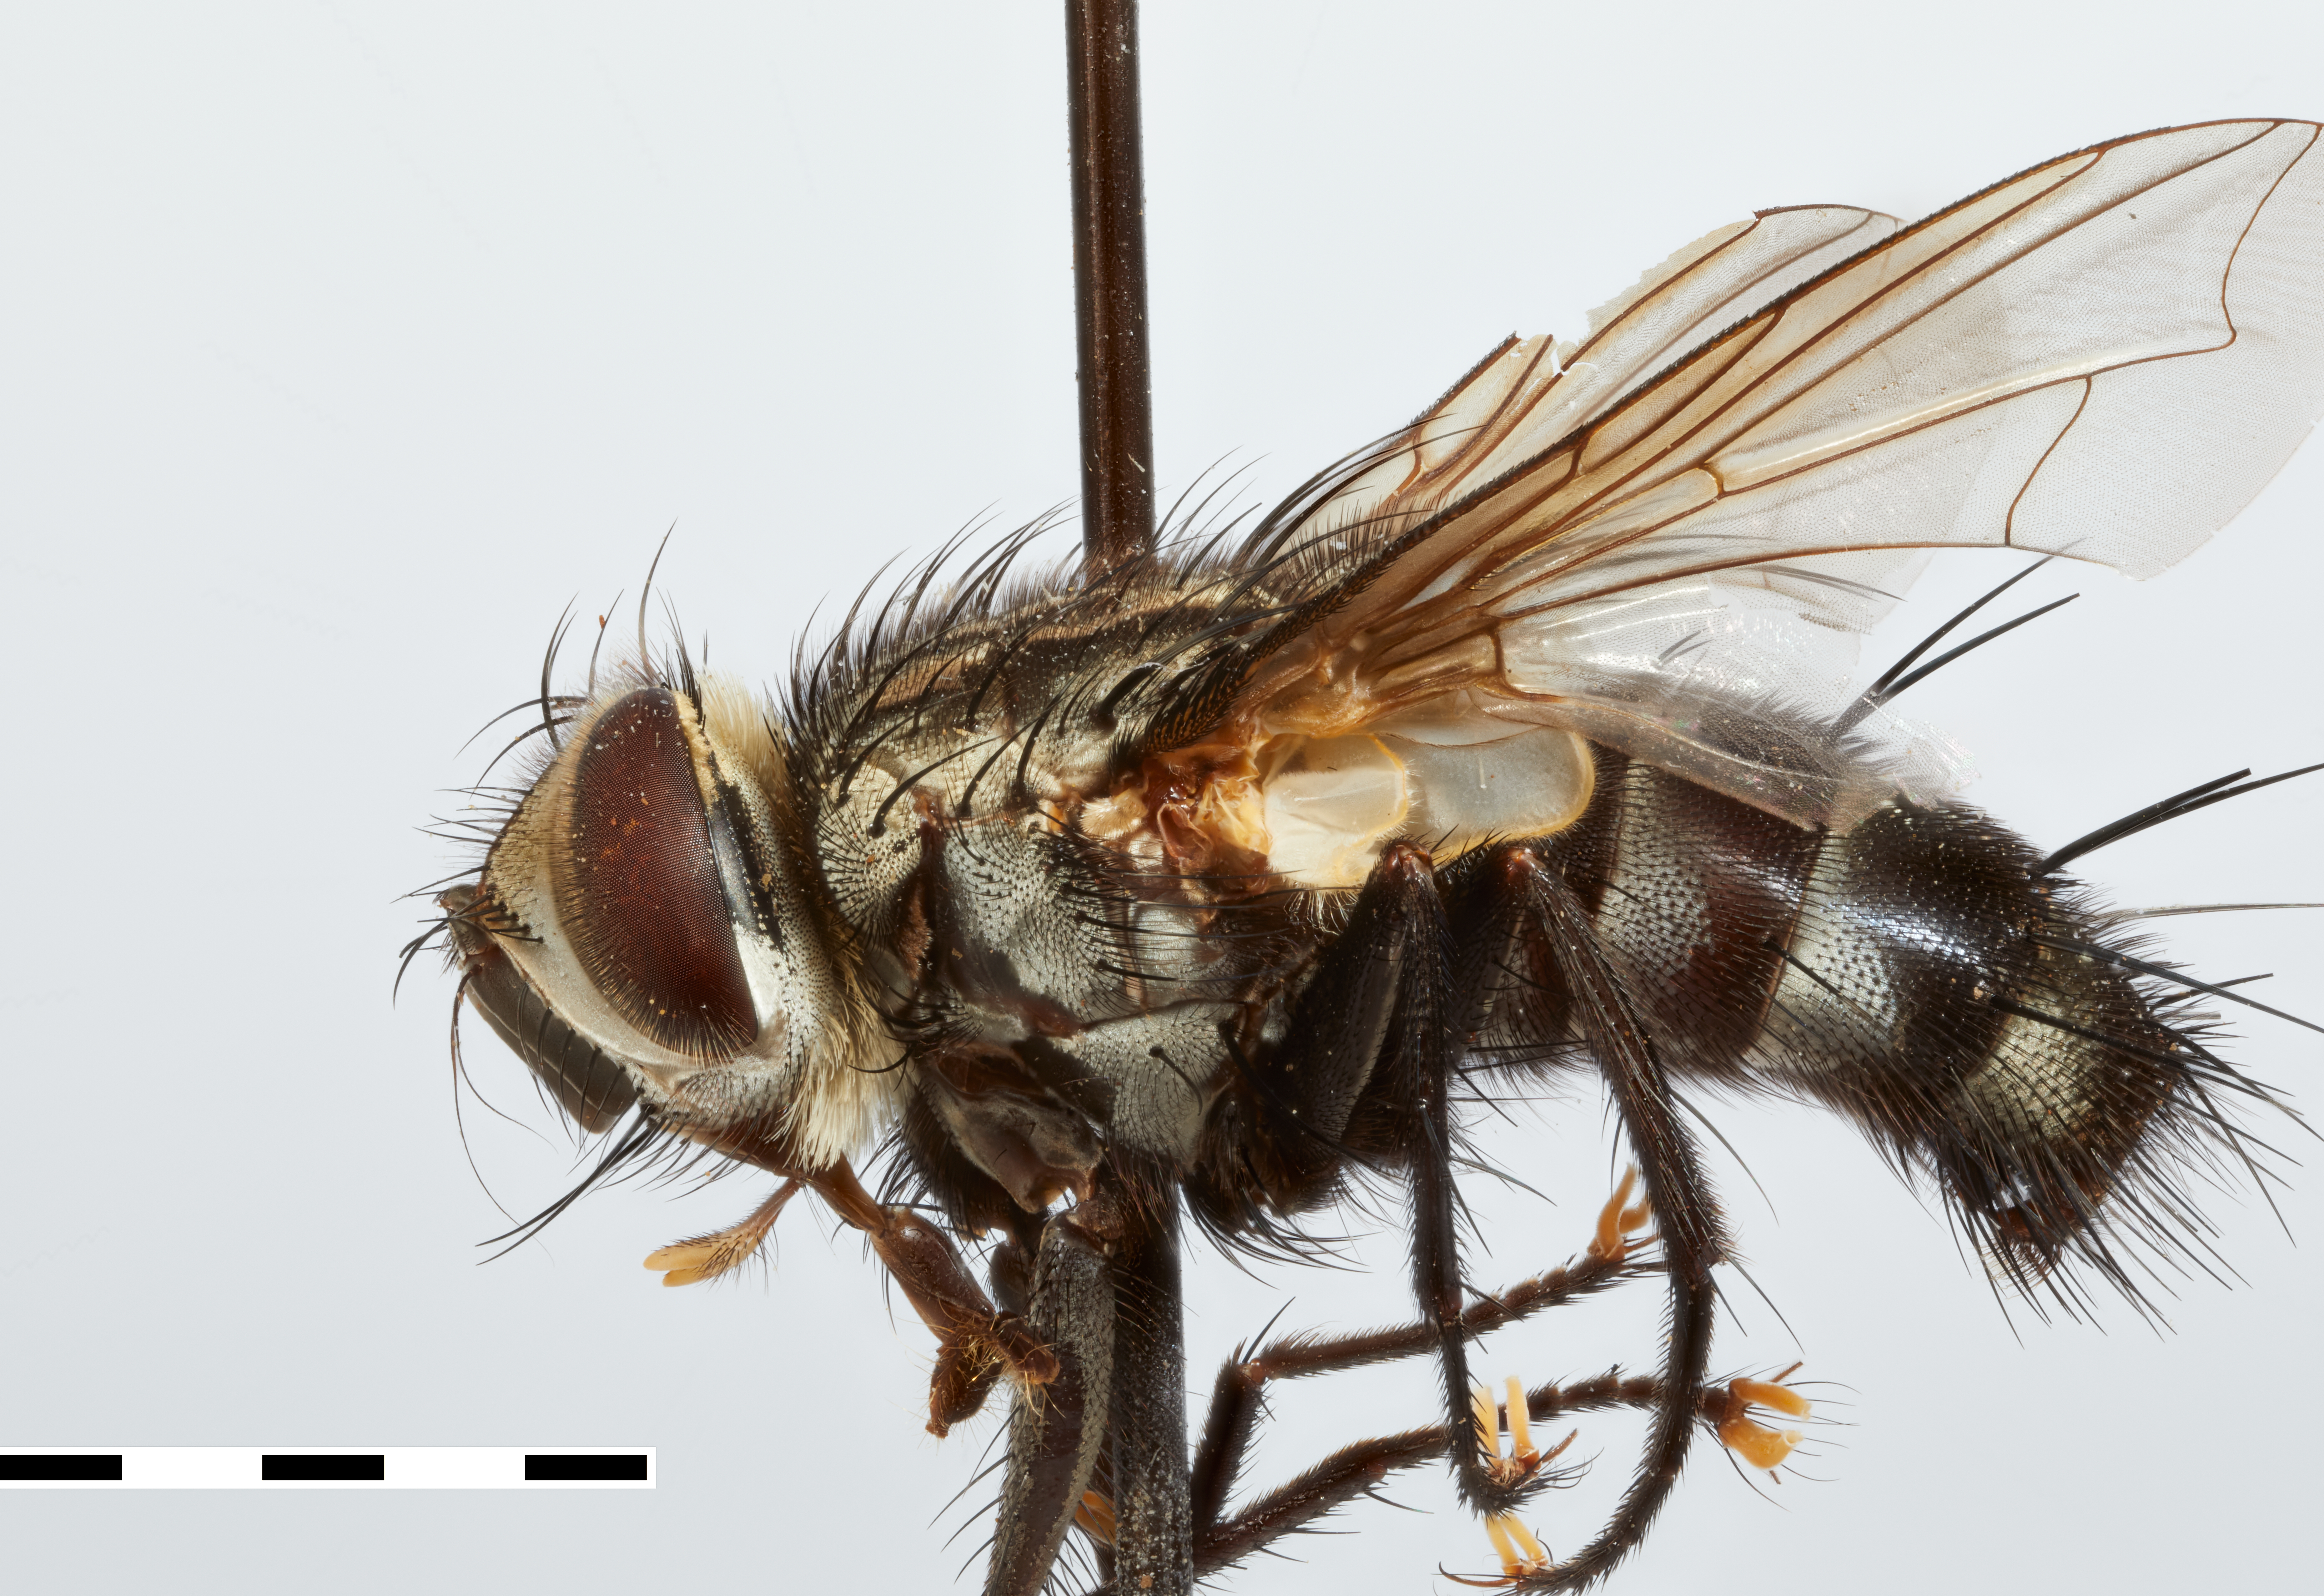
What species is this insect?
Yahuartachina yahuarphrynoides
